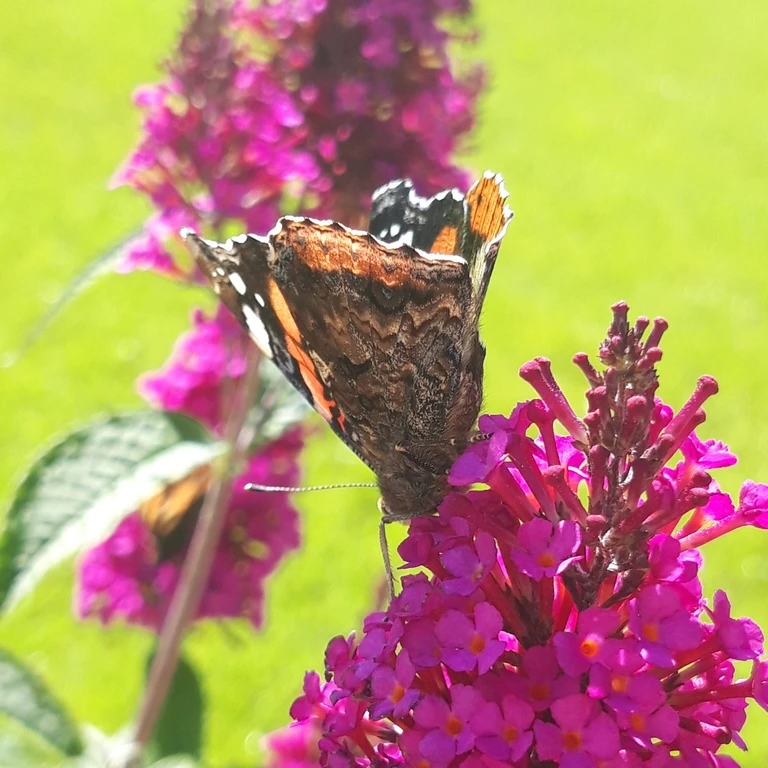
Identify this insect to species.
Vanessa atalanta
